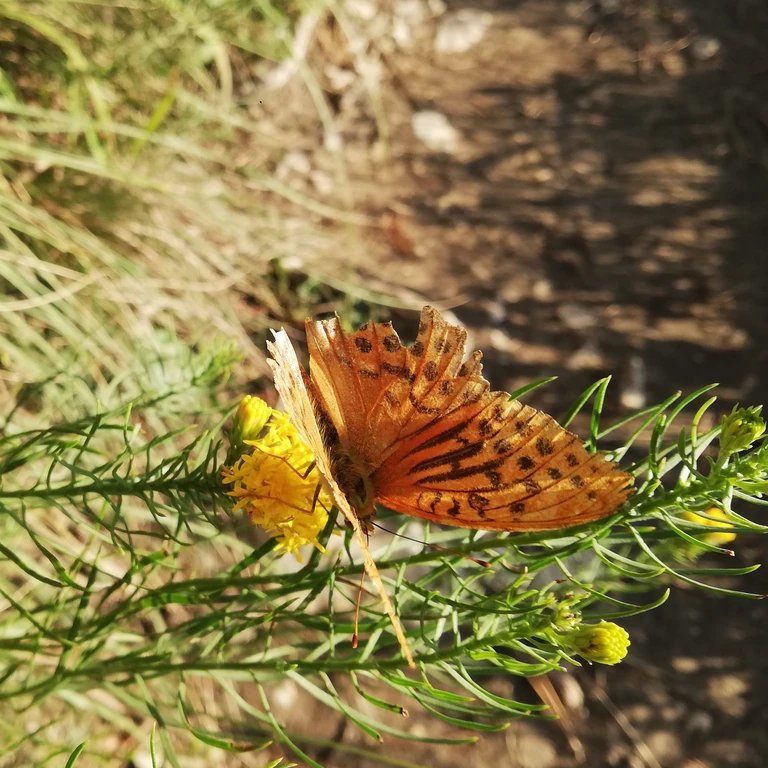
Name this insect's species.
Argynnis paphia
